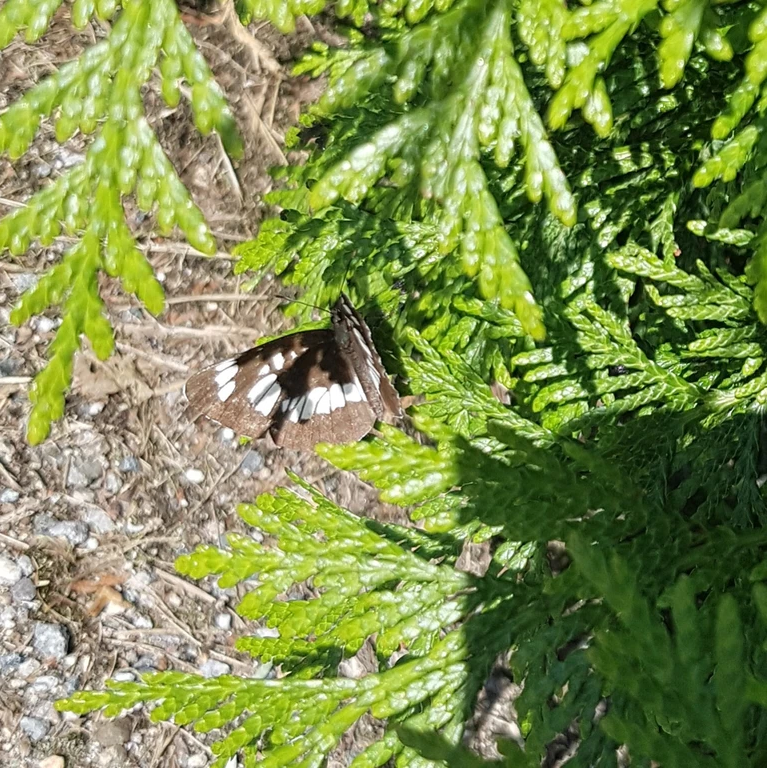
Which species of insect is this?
Neptis rivularis
